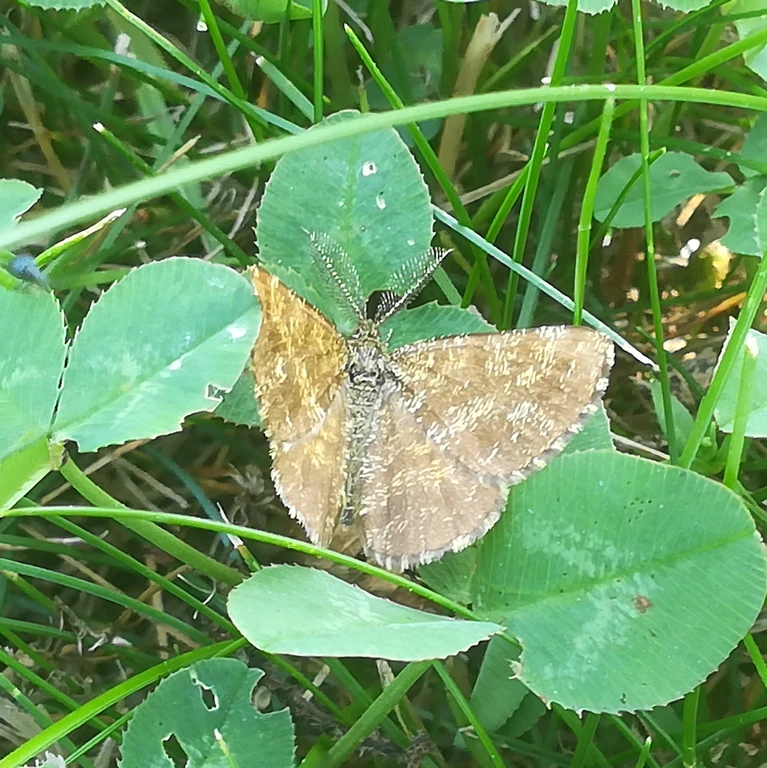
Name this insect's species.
Ematurga atomaria
